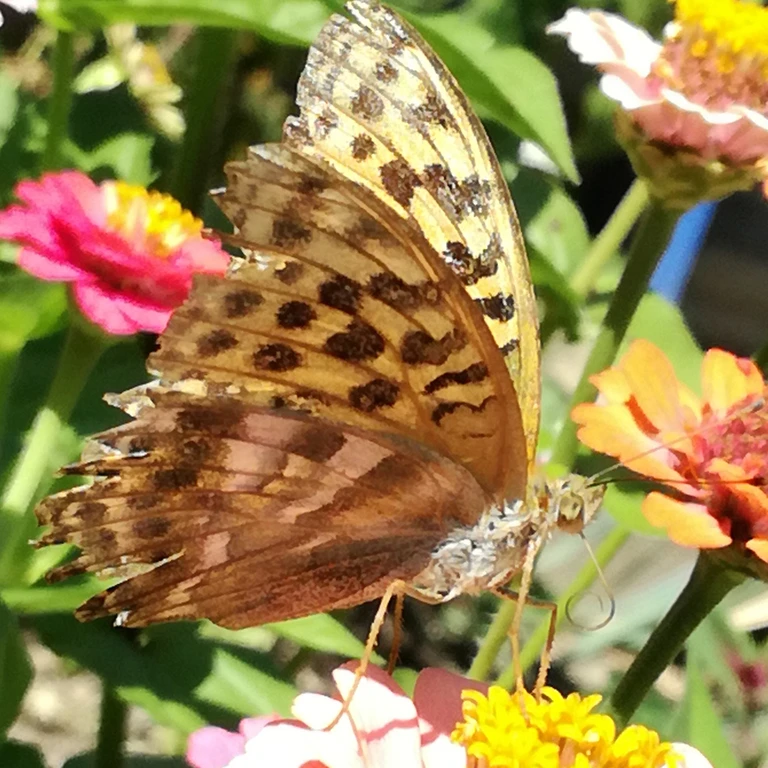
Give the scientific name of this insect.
Argynnis paphia
